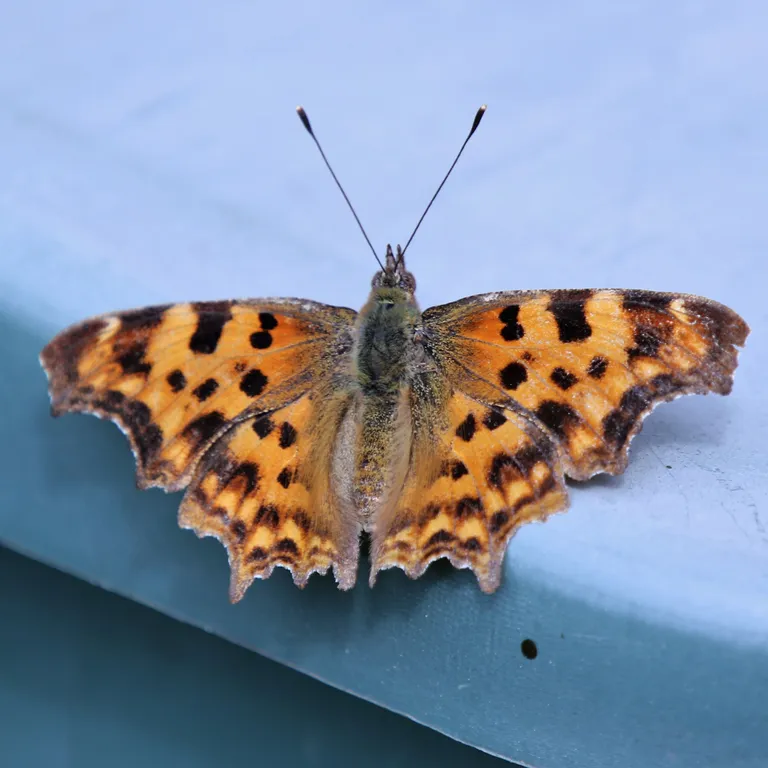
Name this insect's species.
Polygonia c-album
